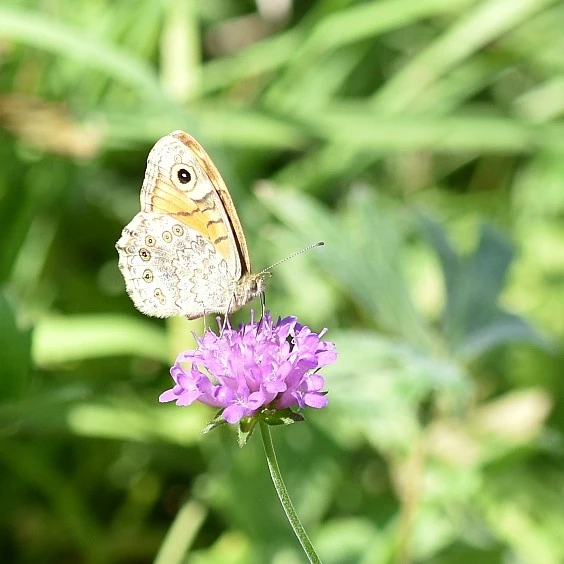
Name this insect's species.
Lasiommata megera (also Pararge megera)
